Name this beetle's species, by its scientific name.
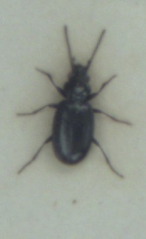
Bembidion minimum
